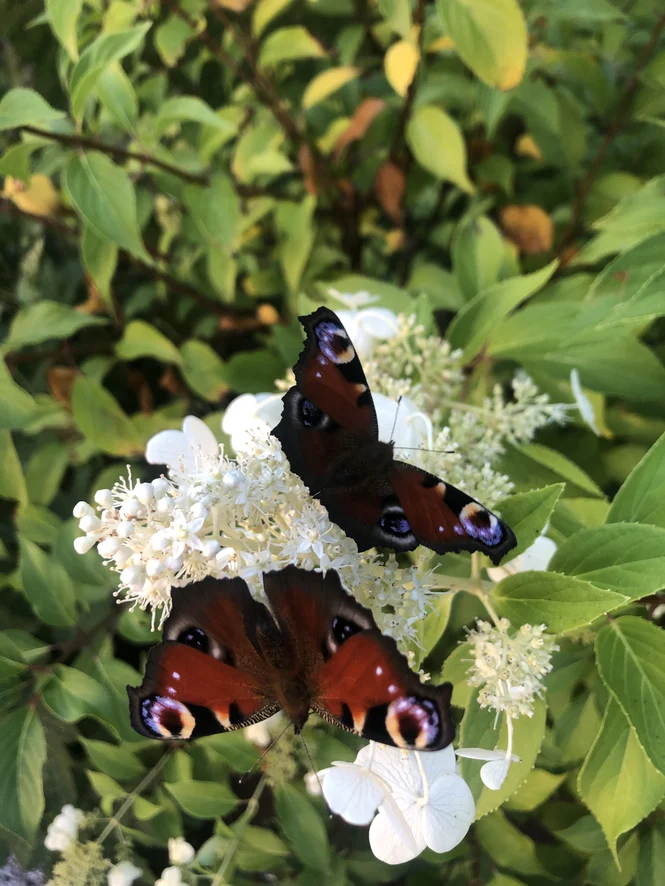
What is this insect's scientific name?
Aglais io
